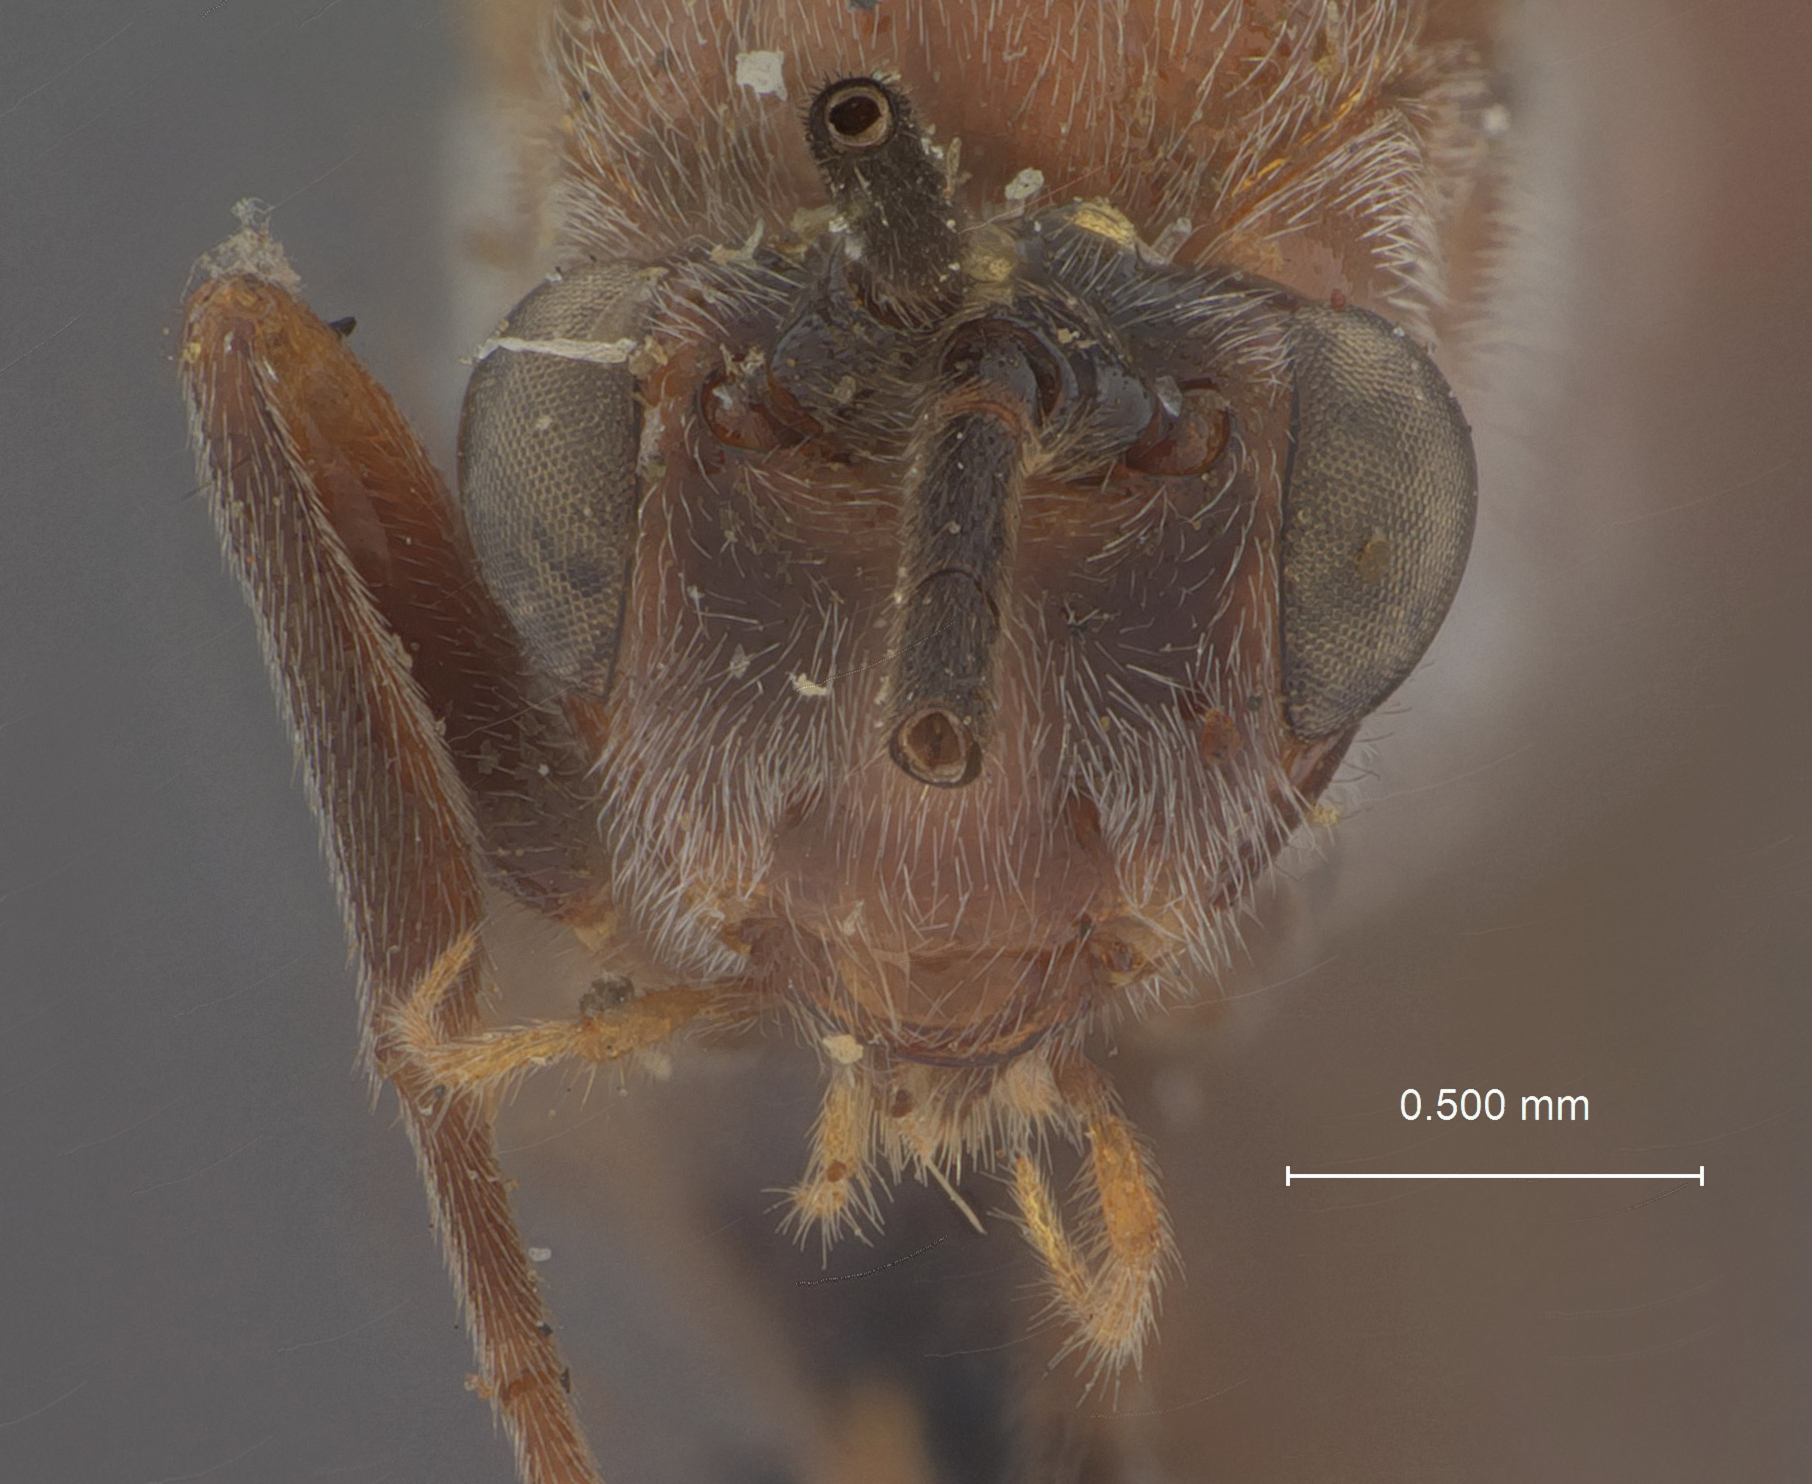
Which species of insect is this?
Bassus ninanae
